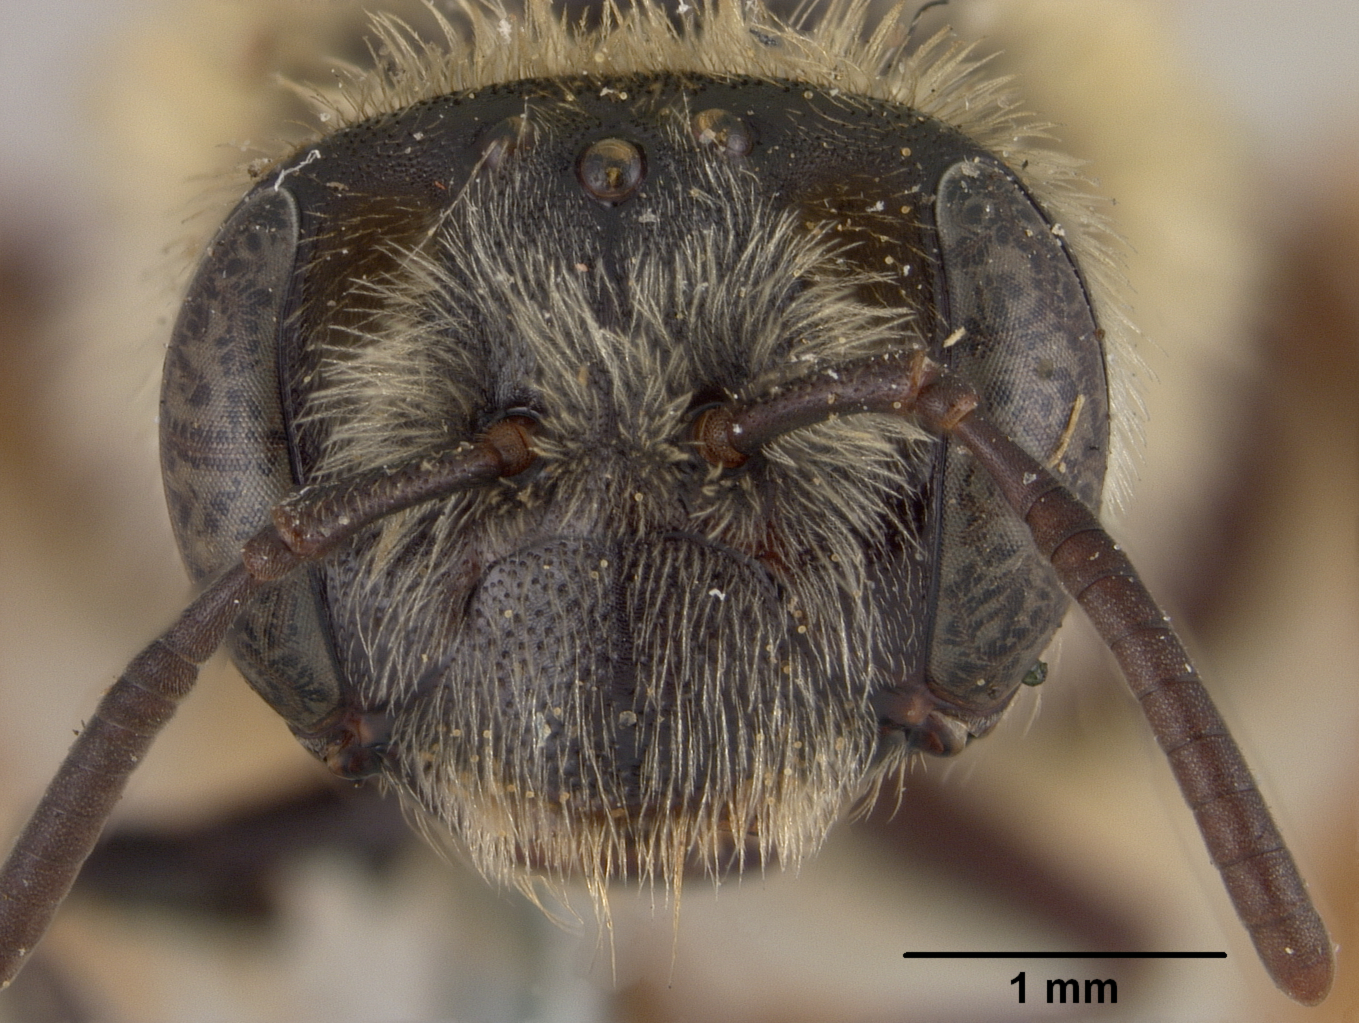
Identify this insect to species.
Andrena ashmeadi
